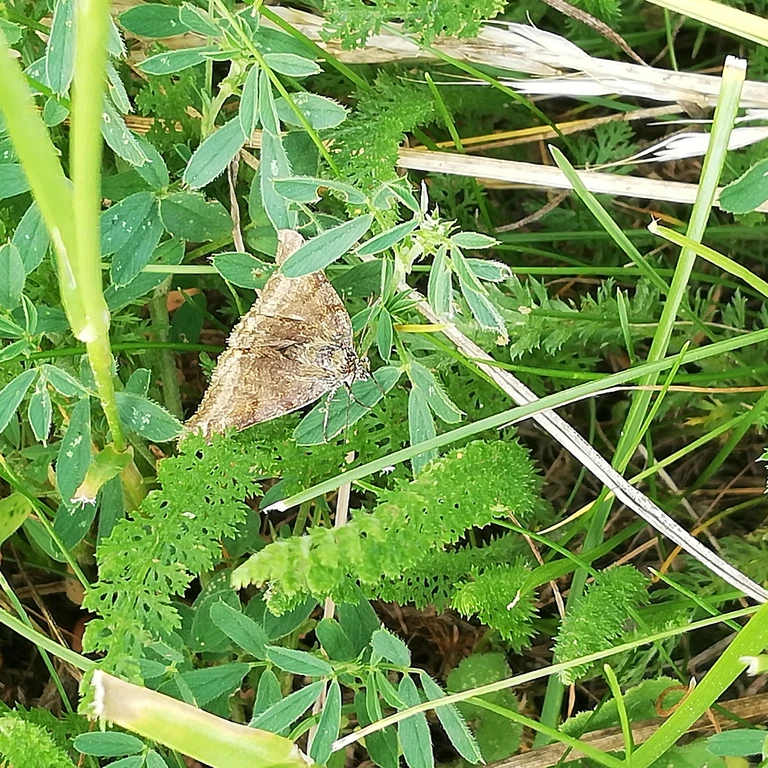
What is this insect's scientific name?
Euclidia glyphica
